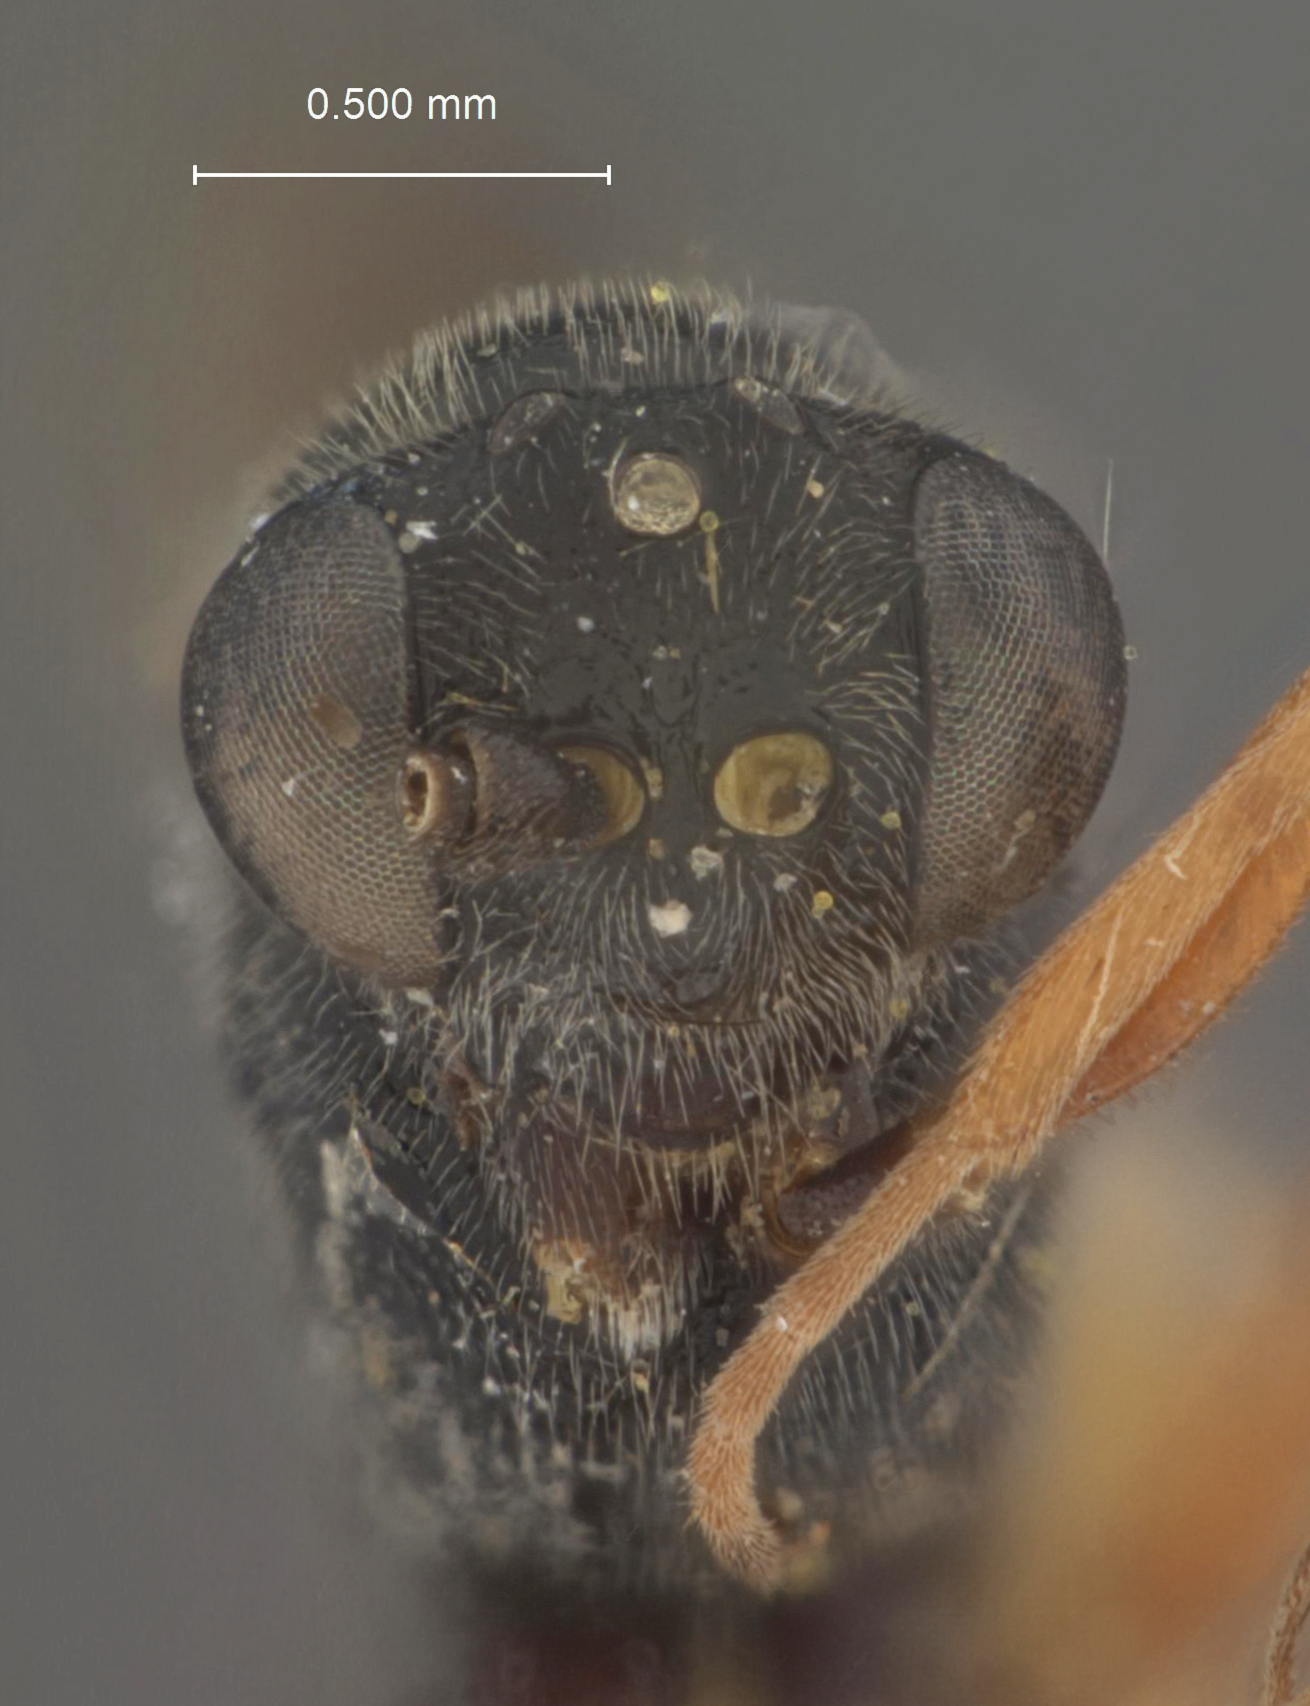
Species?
Glypta aequorea
